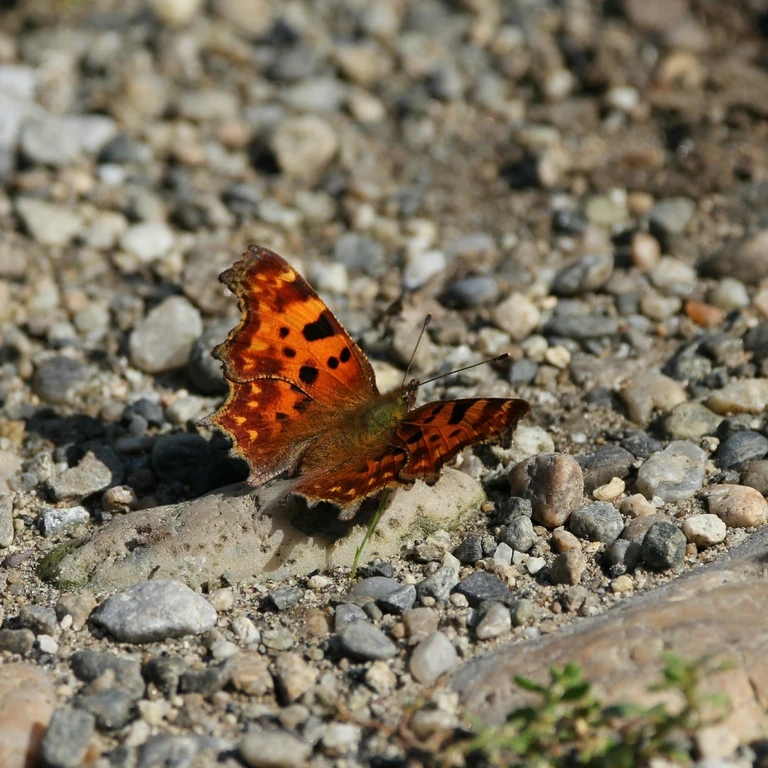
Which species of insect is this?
Polygonia c-album
